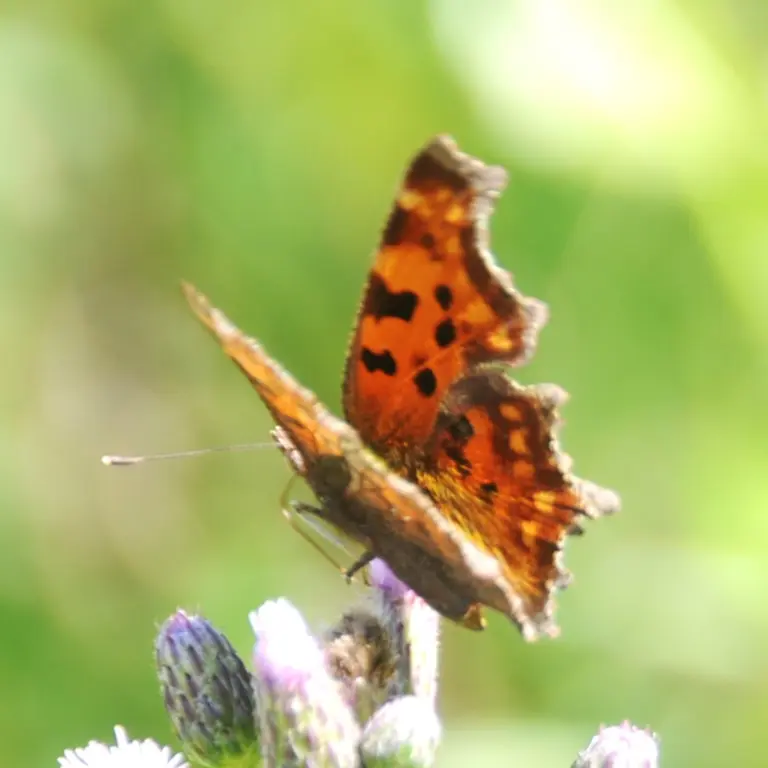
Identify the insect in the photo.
Polygonia c-album
